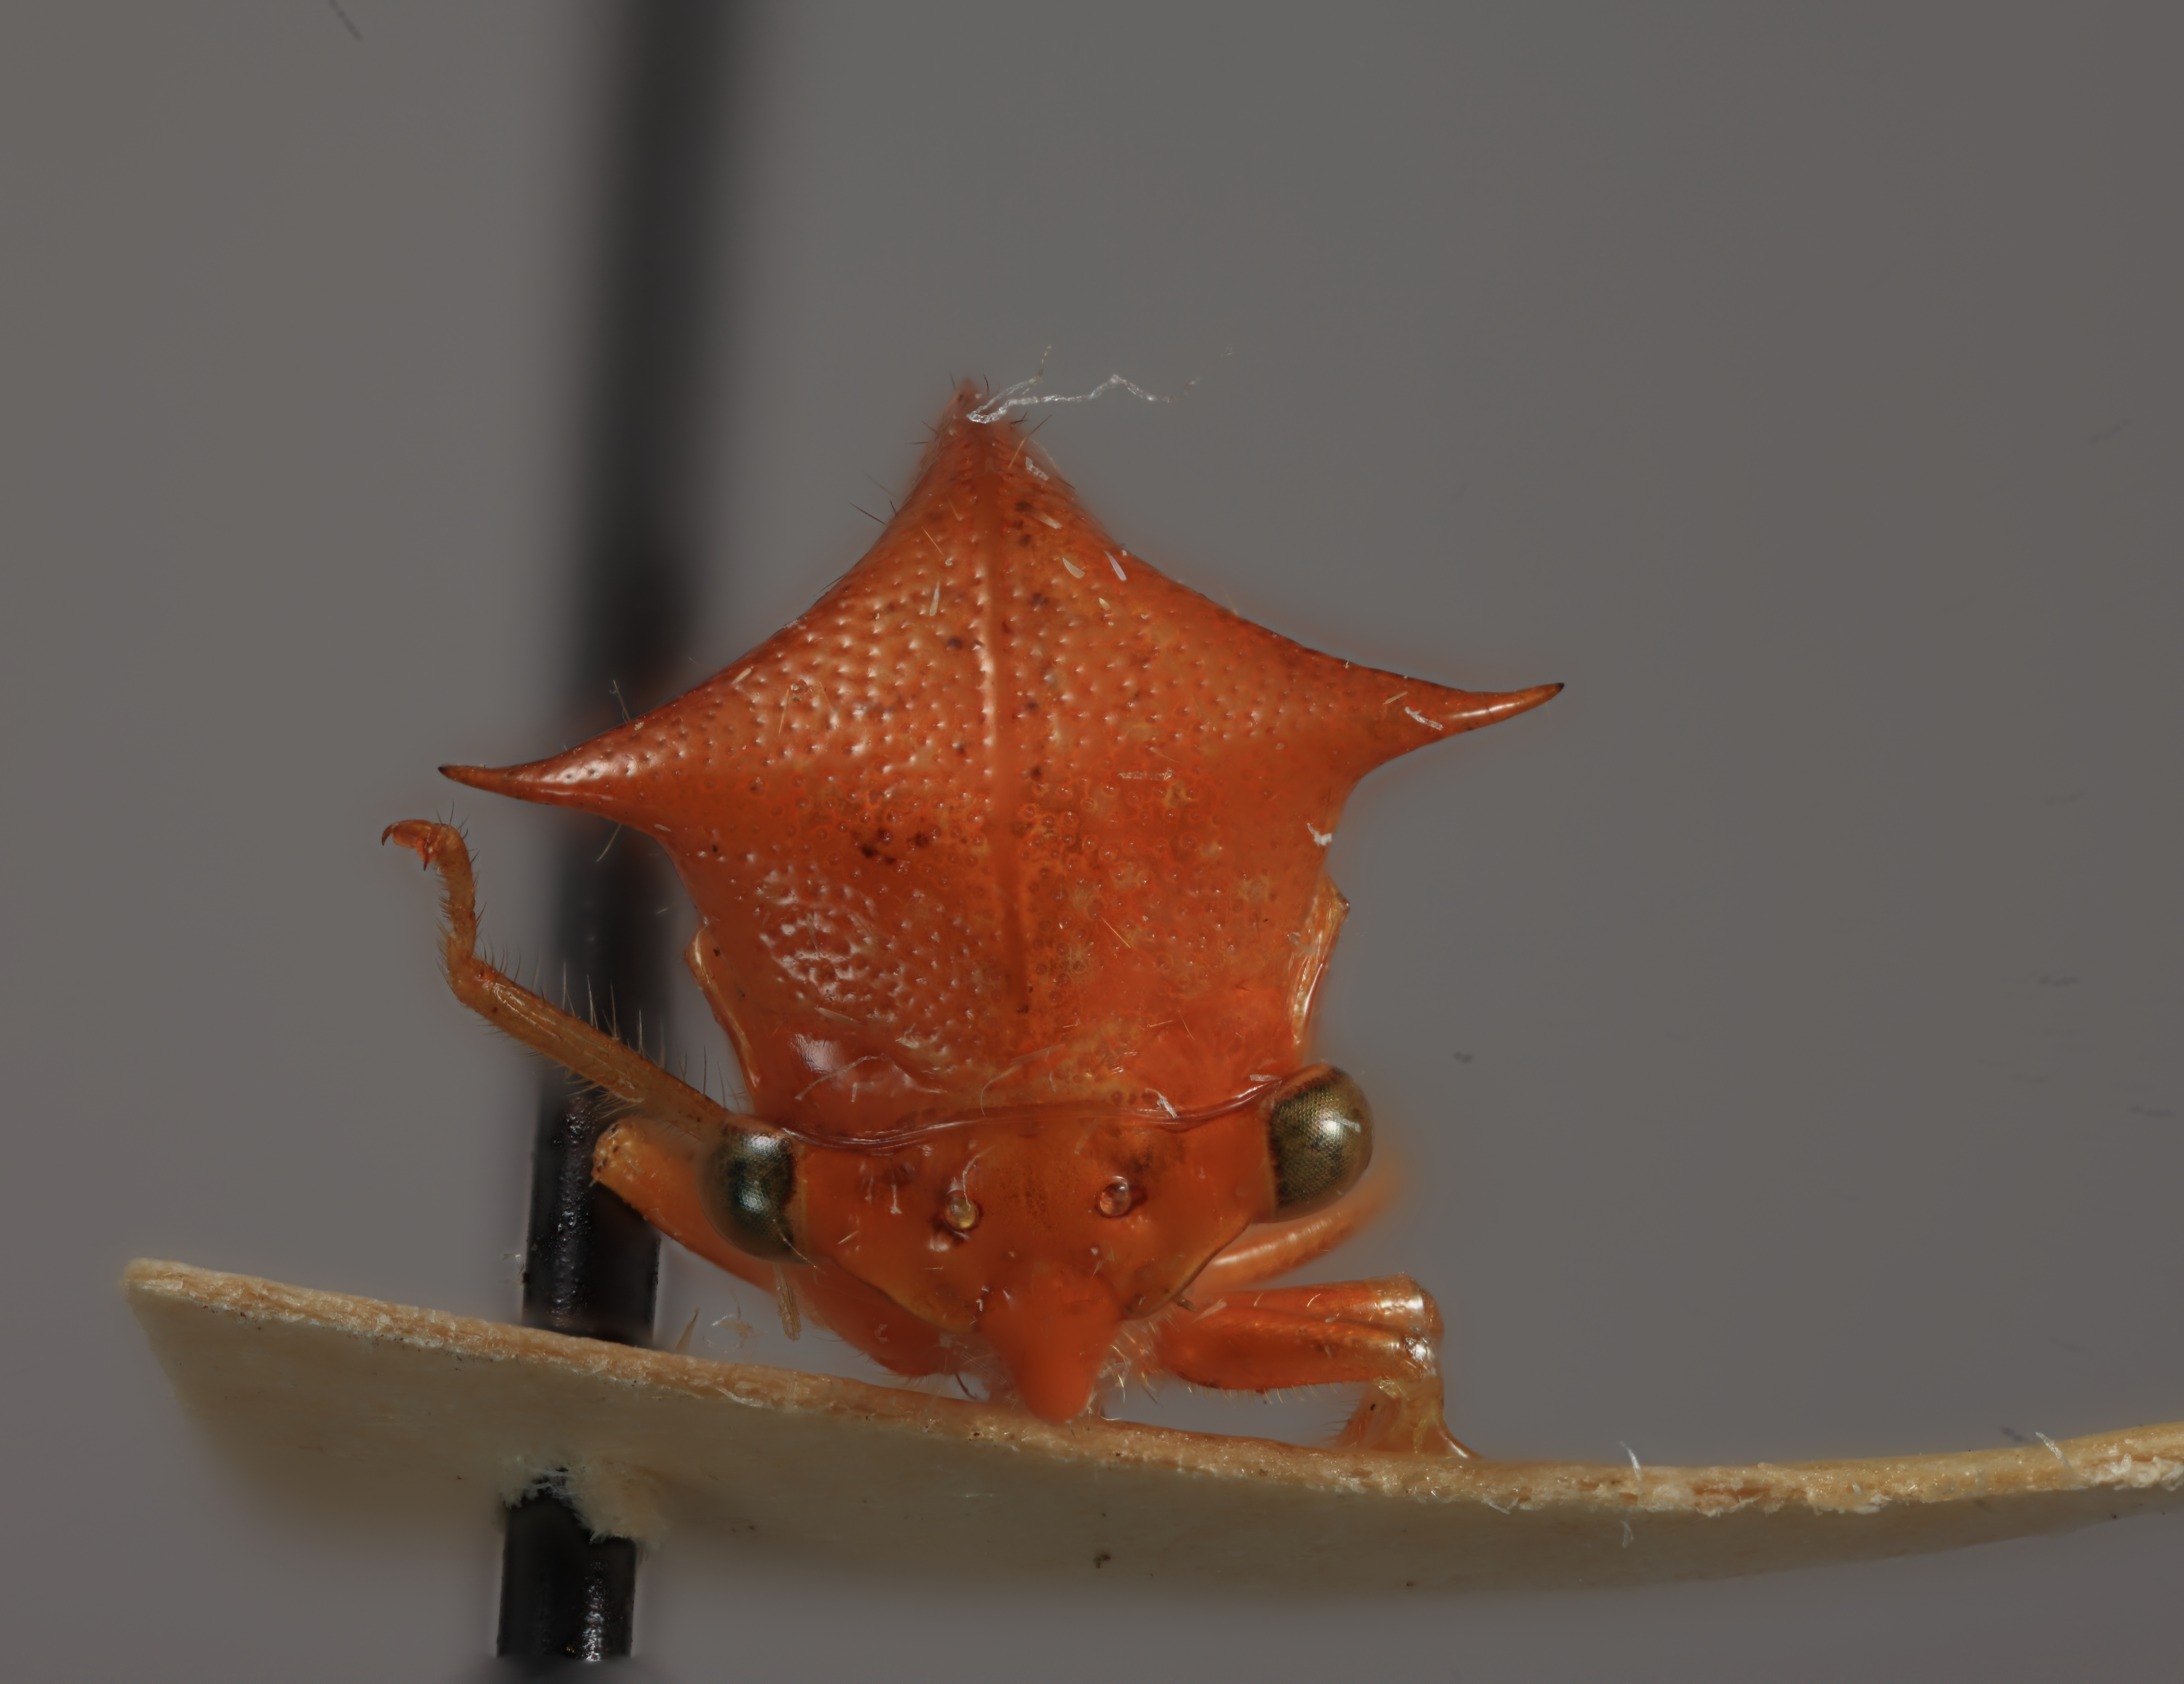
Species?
Ceresa viridolineata
